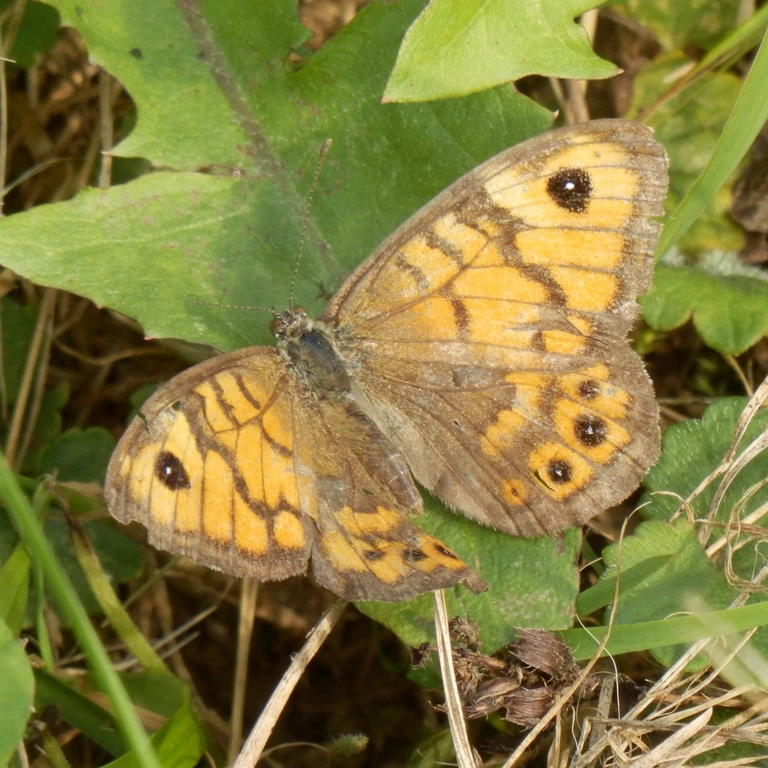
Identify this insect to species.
Lasiommata megera (also Pararge megera)
